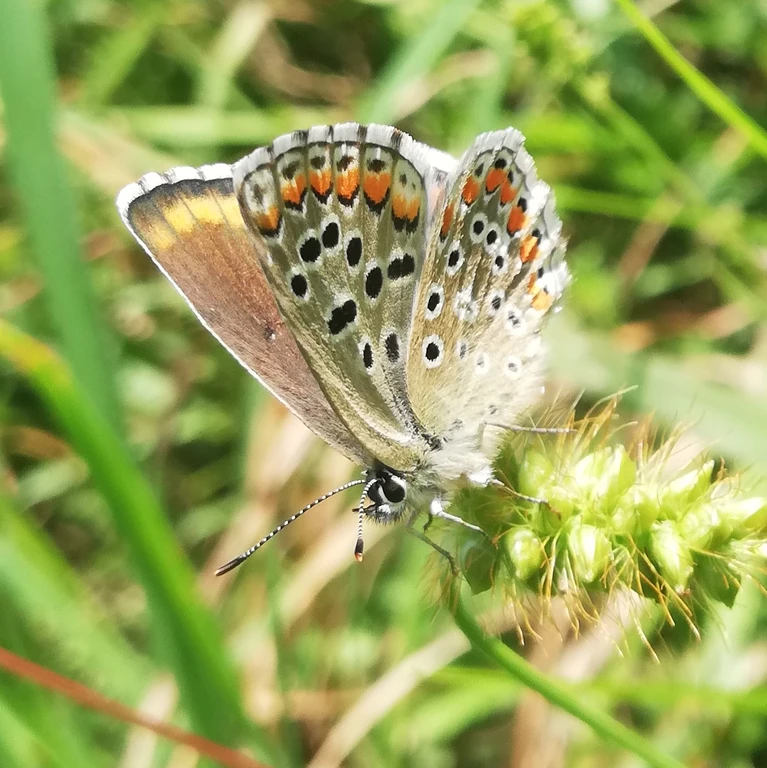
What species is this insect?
Lysandra bellargus
